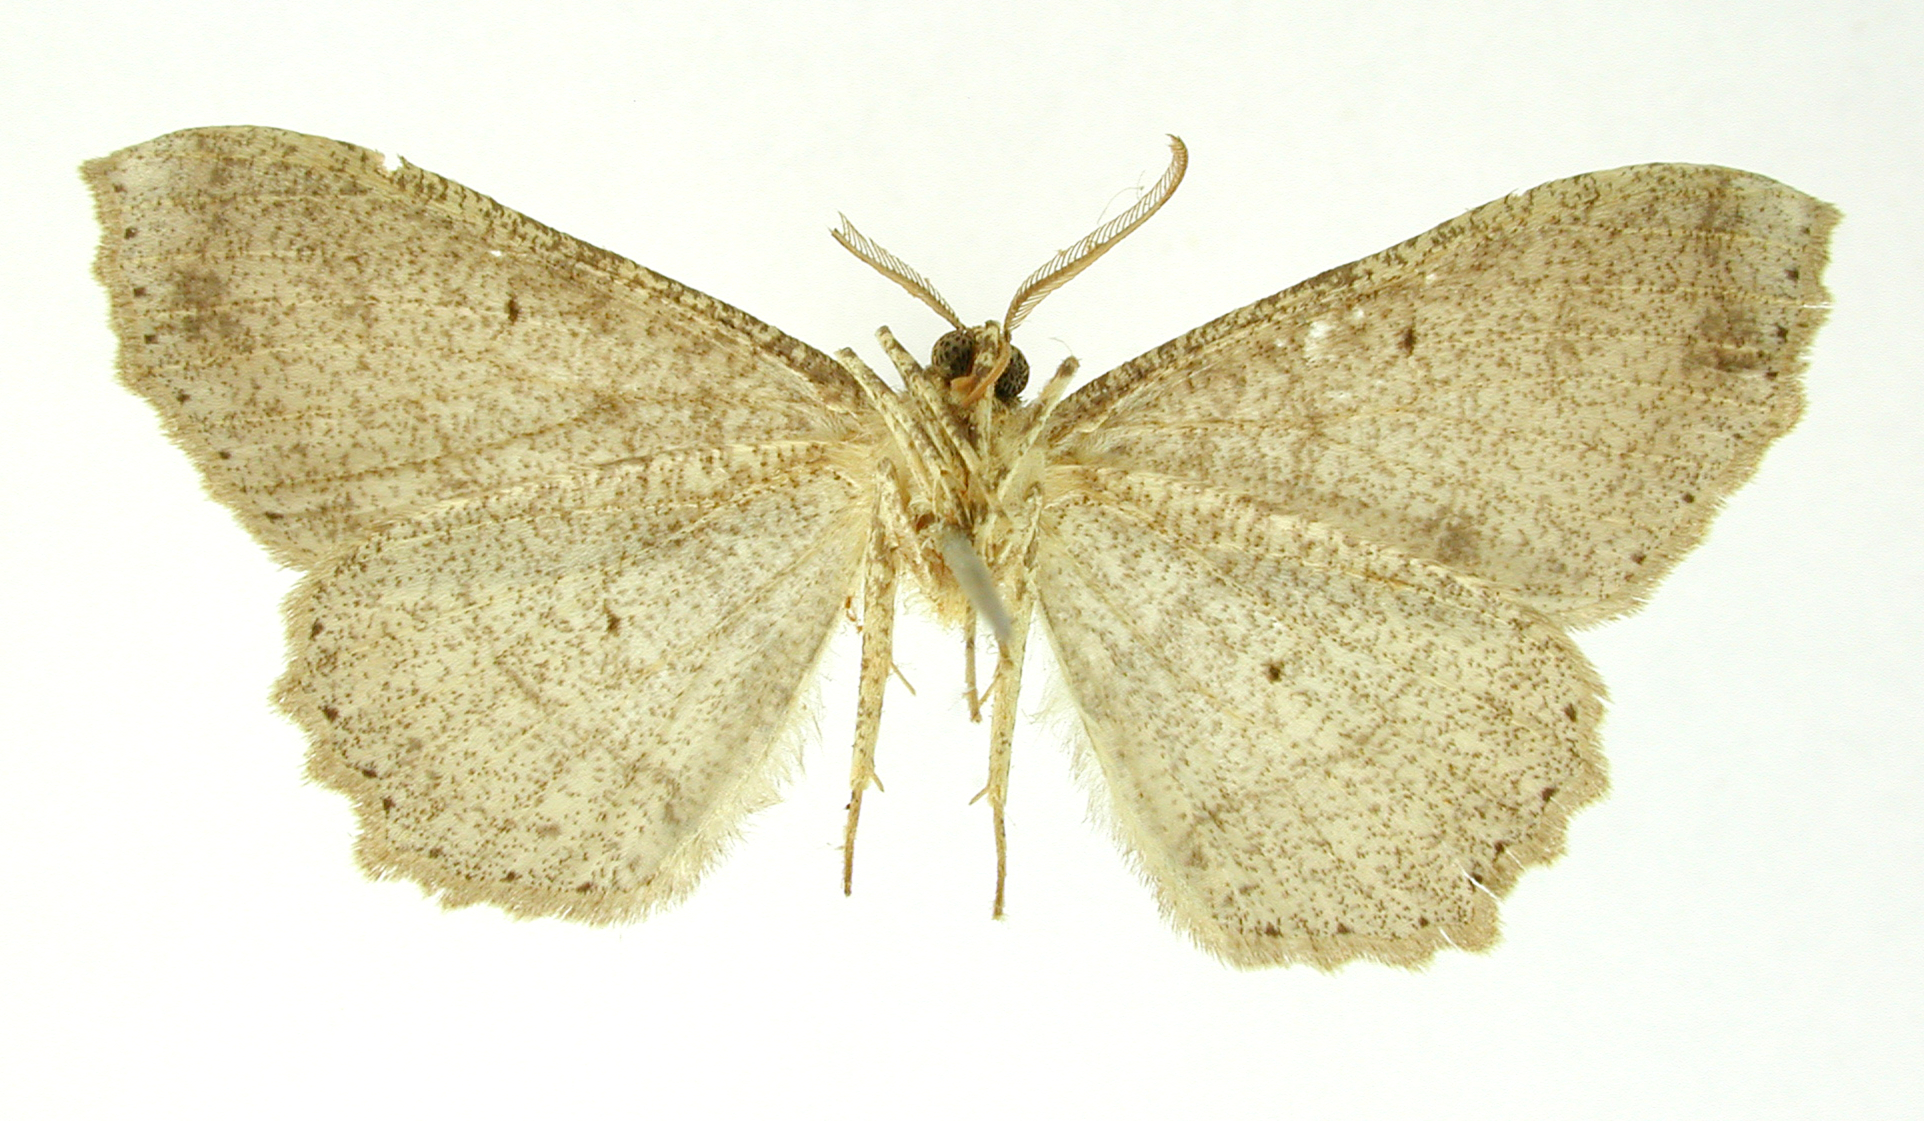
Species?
Cymatophora flexilinea
